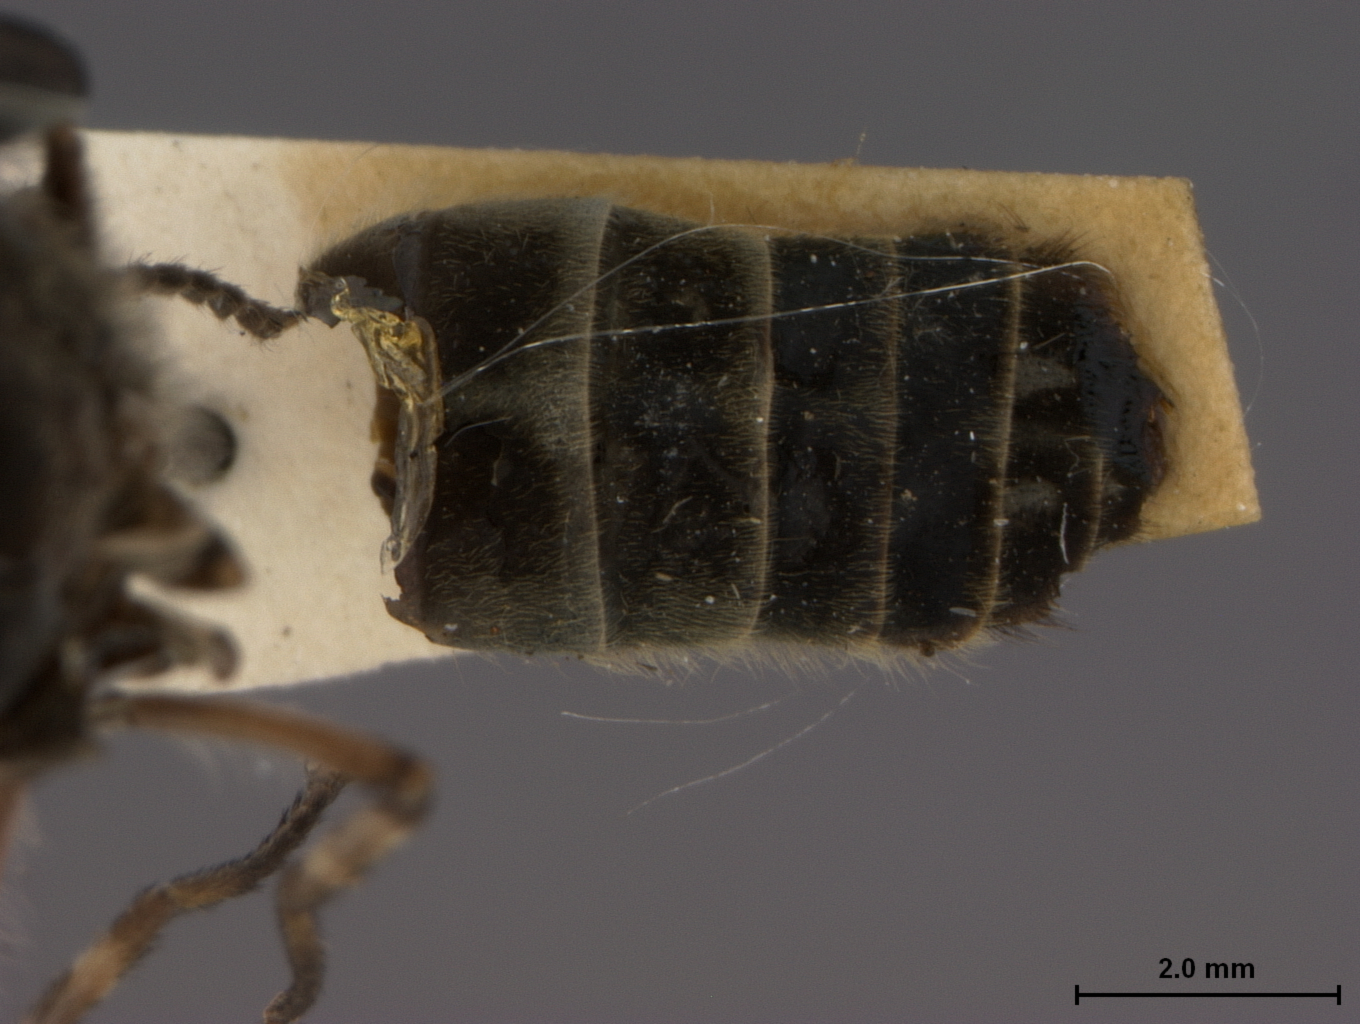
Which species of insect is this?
Haematopota gregoryi
